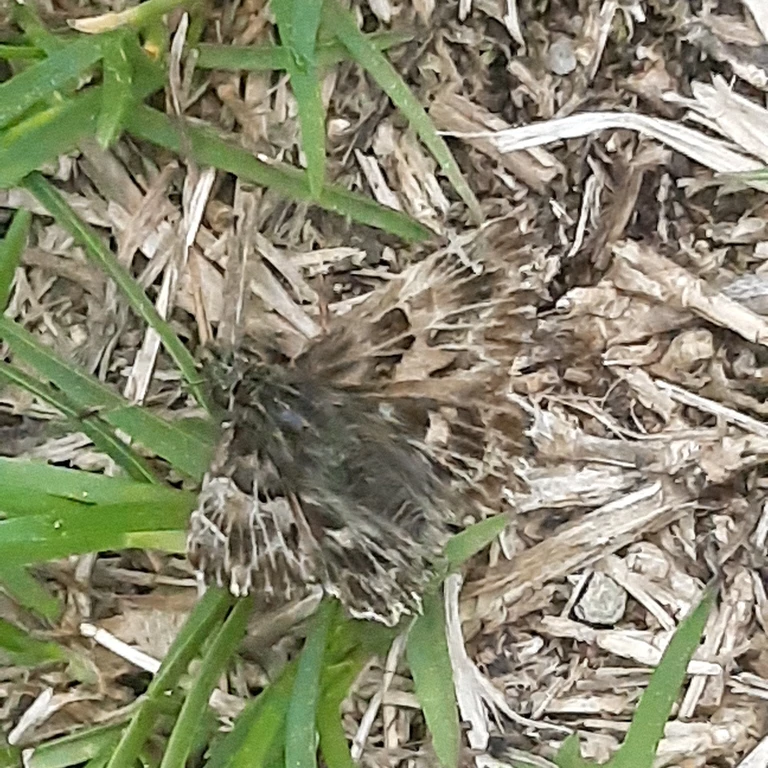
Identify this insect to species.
Carcharodus alceae
